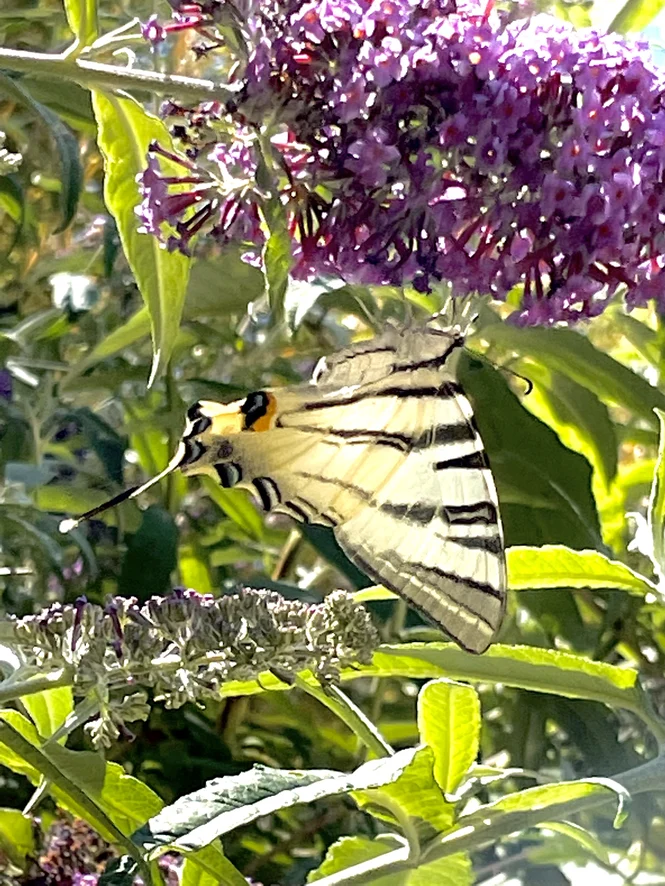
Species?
Iphiclides podalirius
